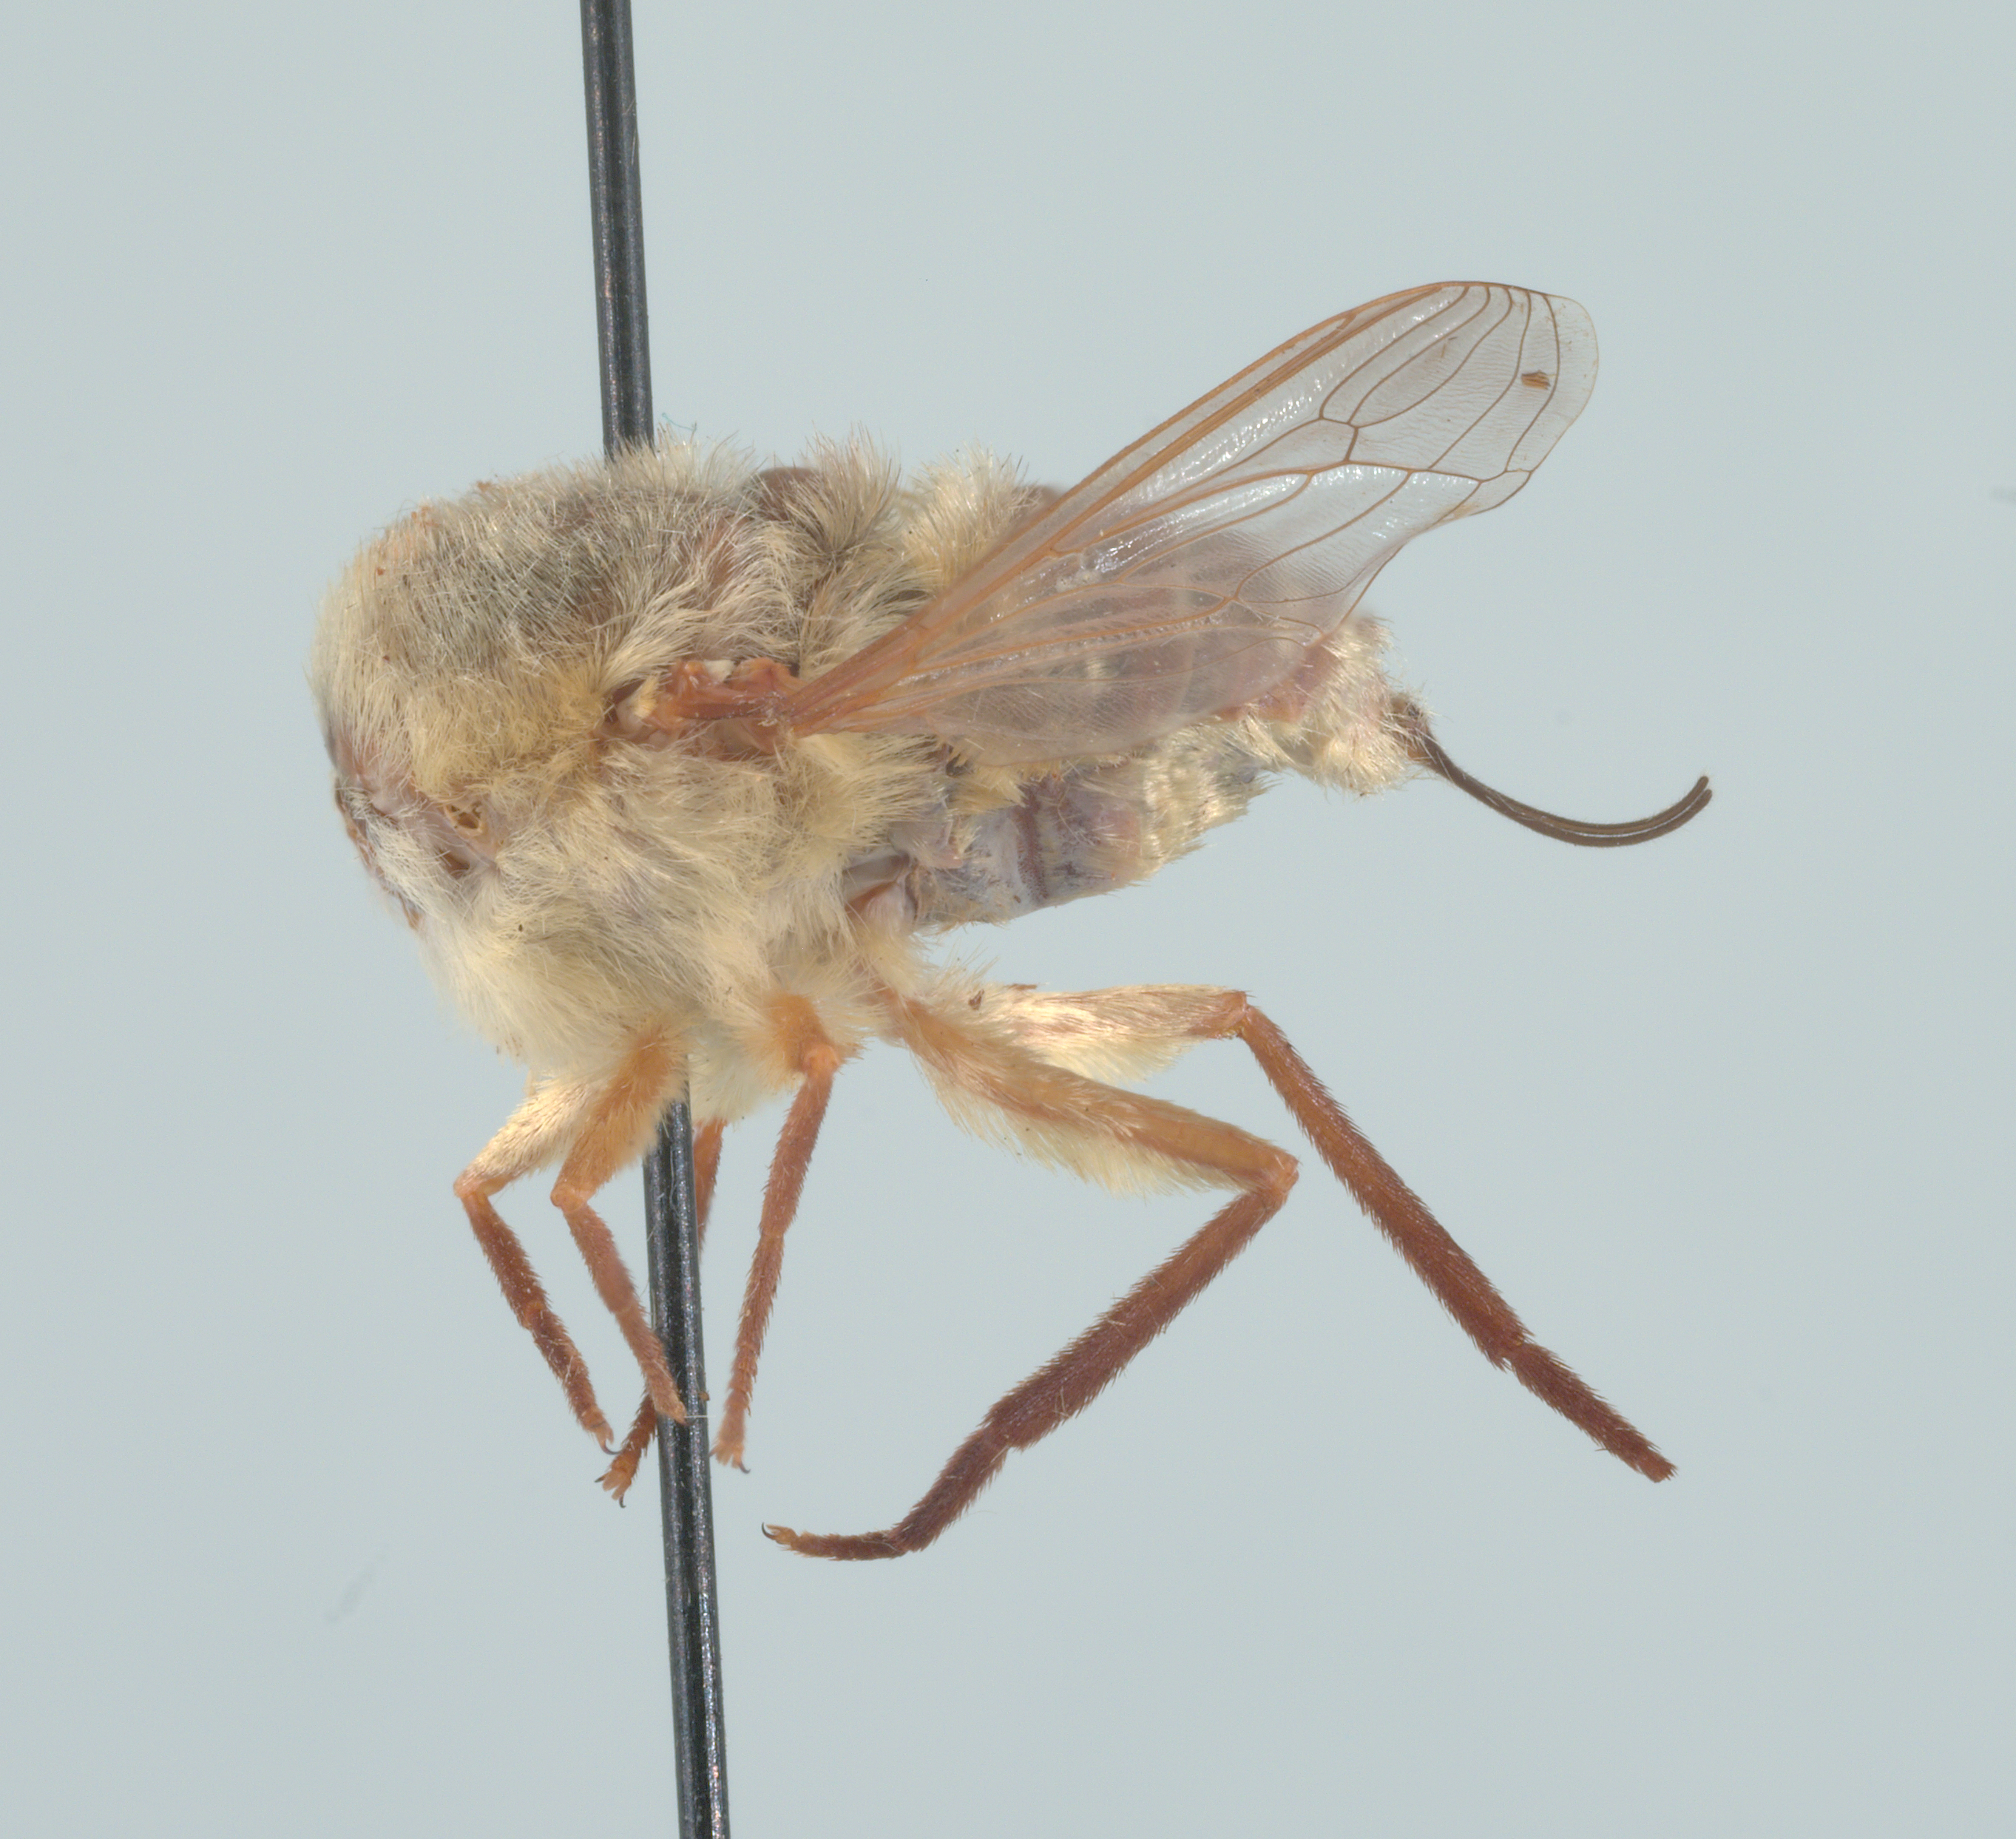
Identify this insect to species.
Neorhynchocephalus volaticus
